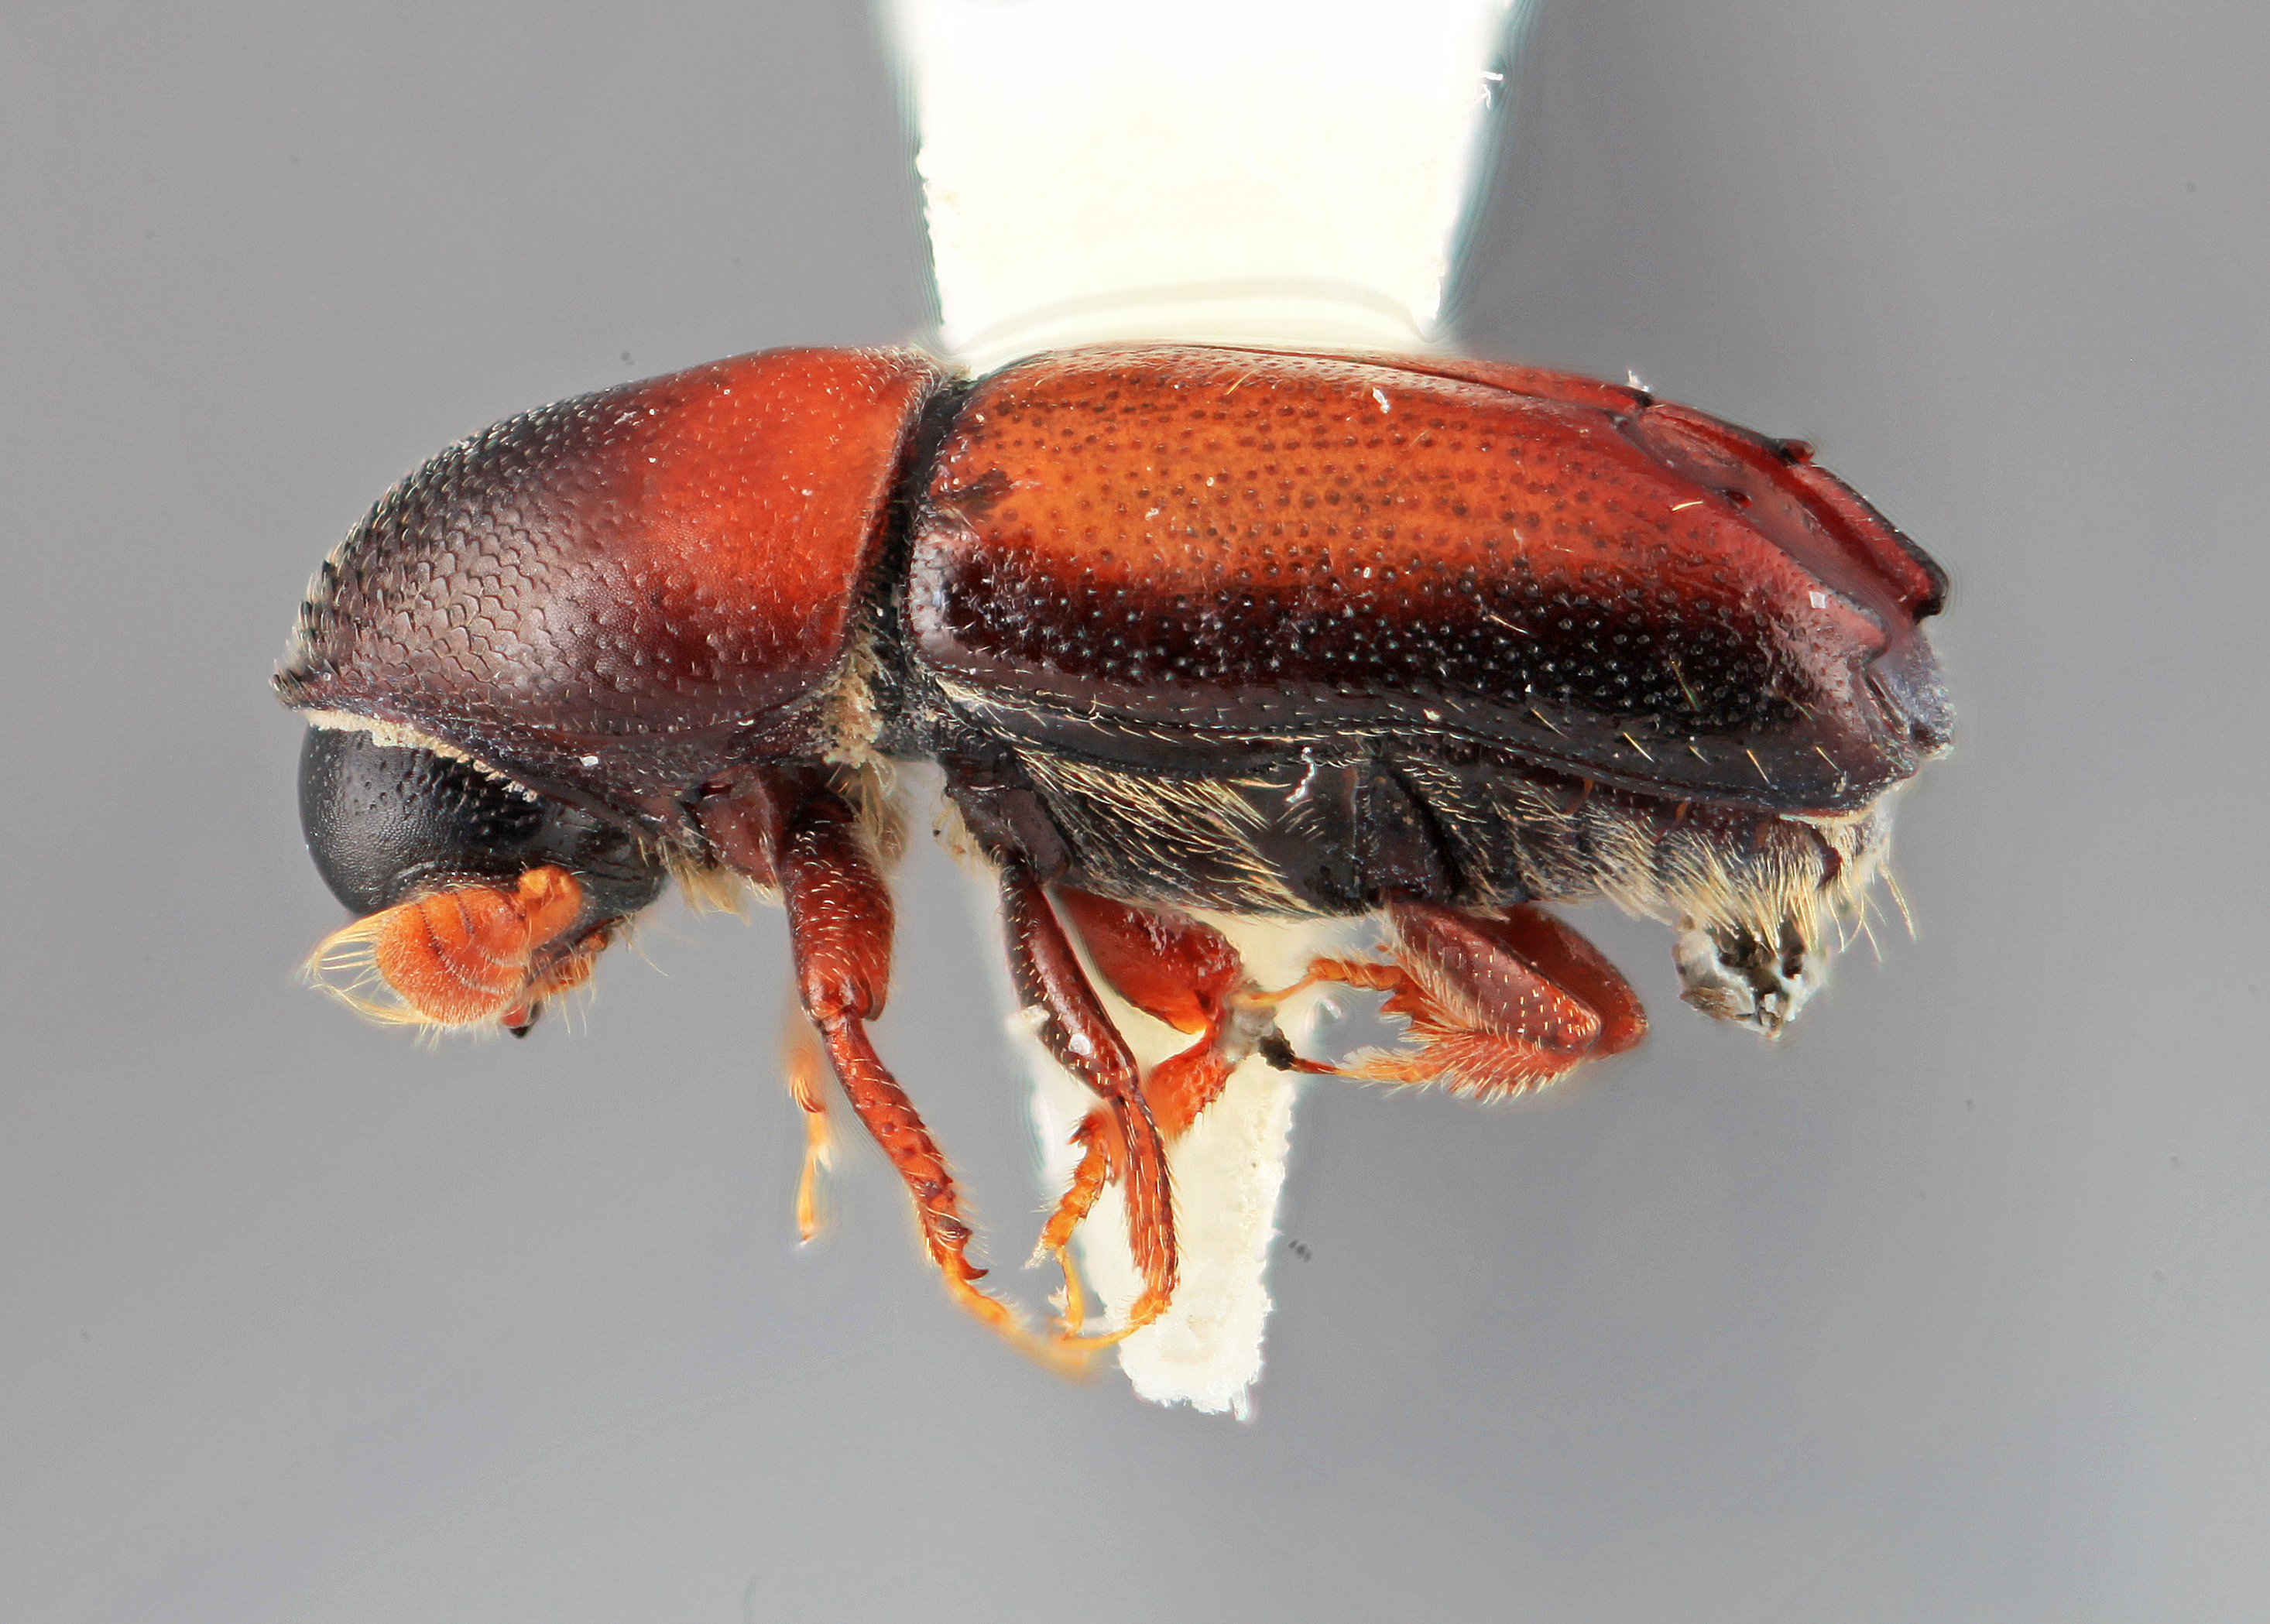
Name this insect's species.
Tricolus subrufus
